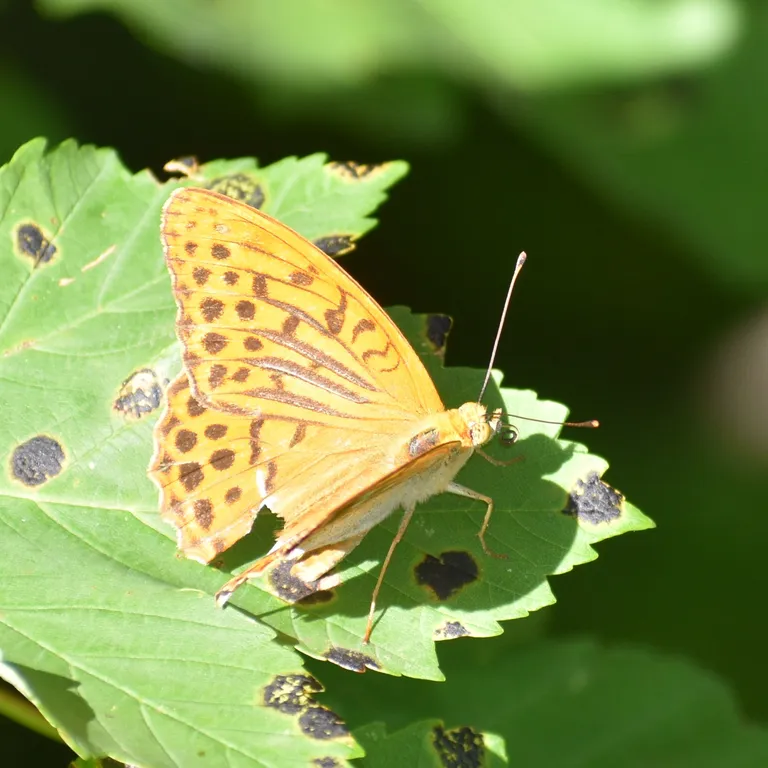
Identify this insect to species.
Argynnis paphia
